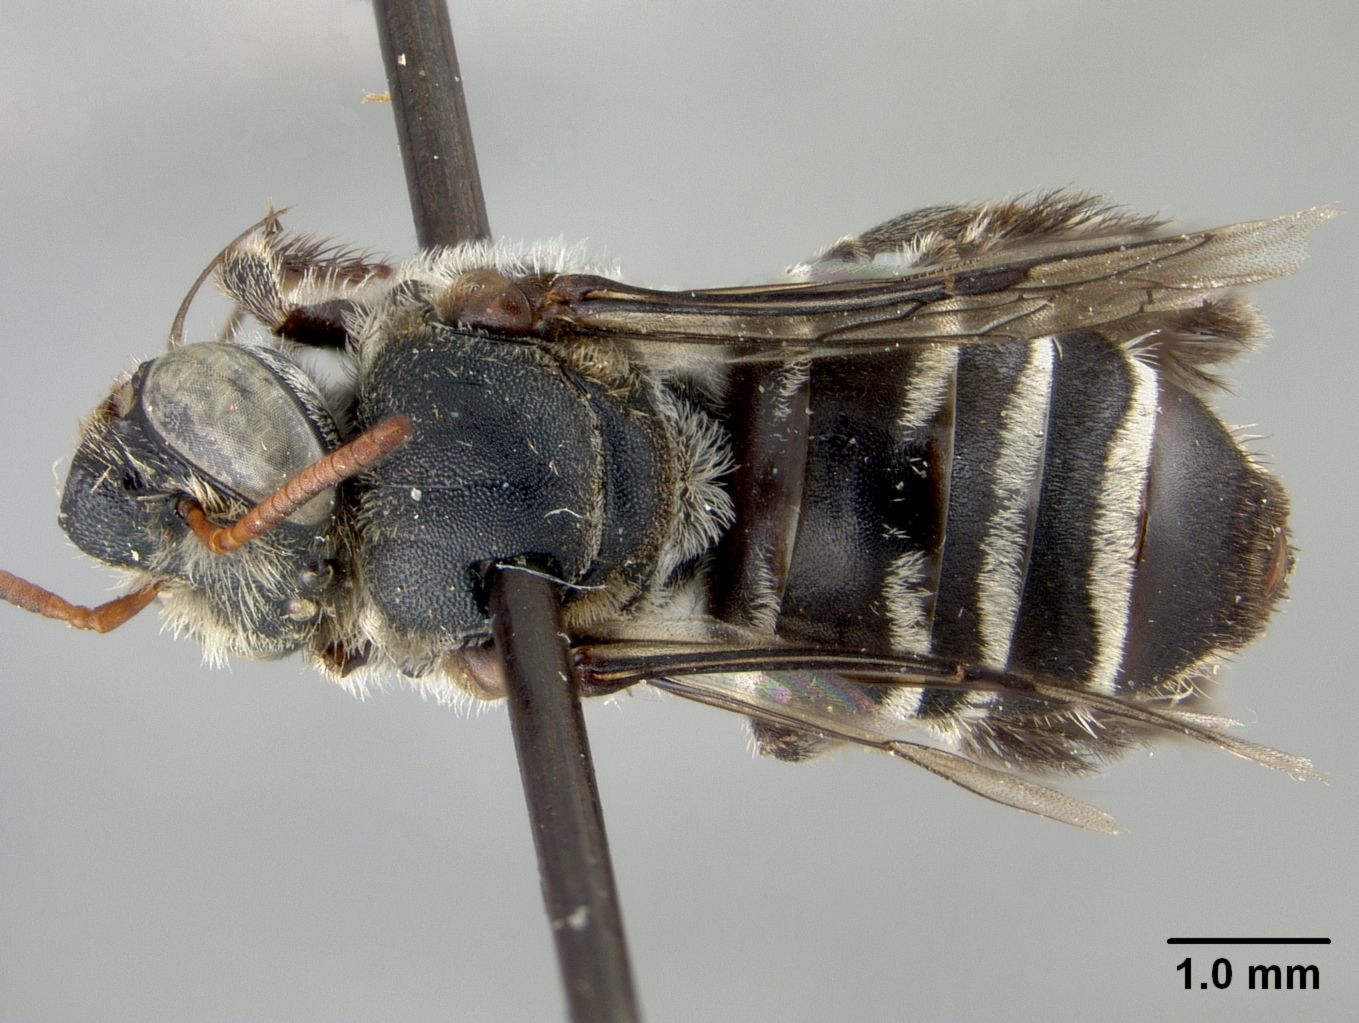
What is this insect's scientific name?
Exomalopsis chionocincta
